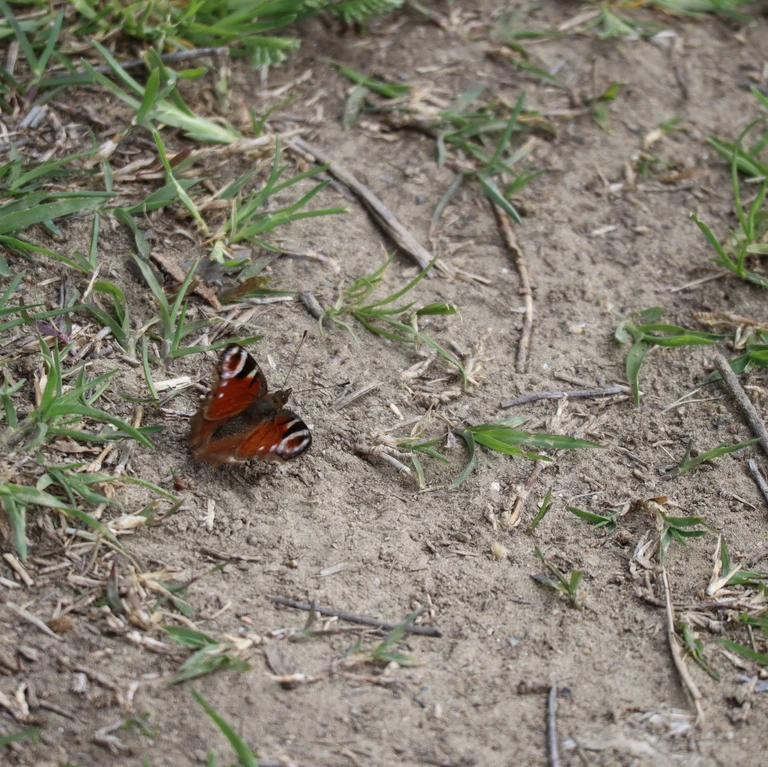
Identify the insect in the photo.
Aglais io
